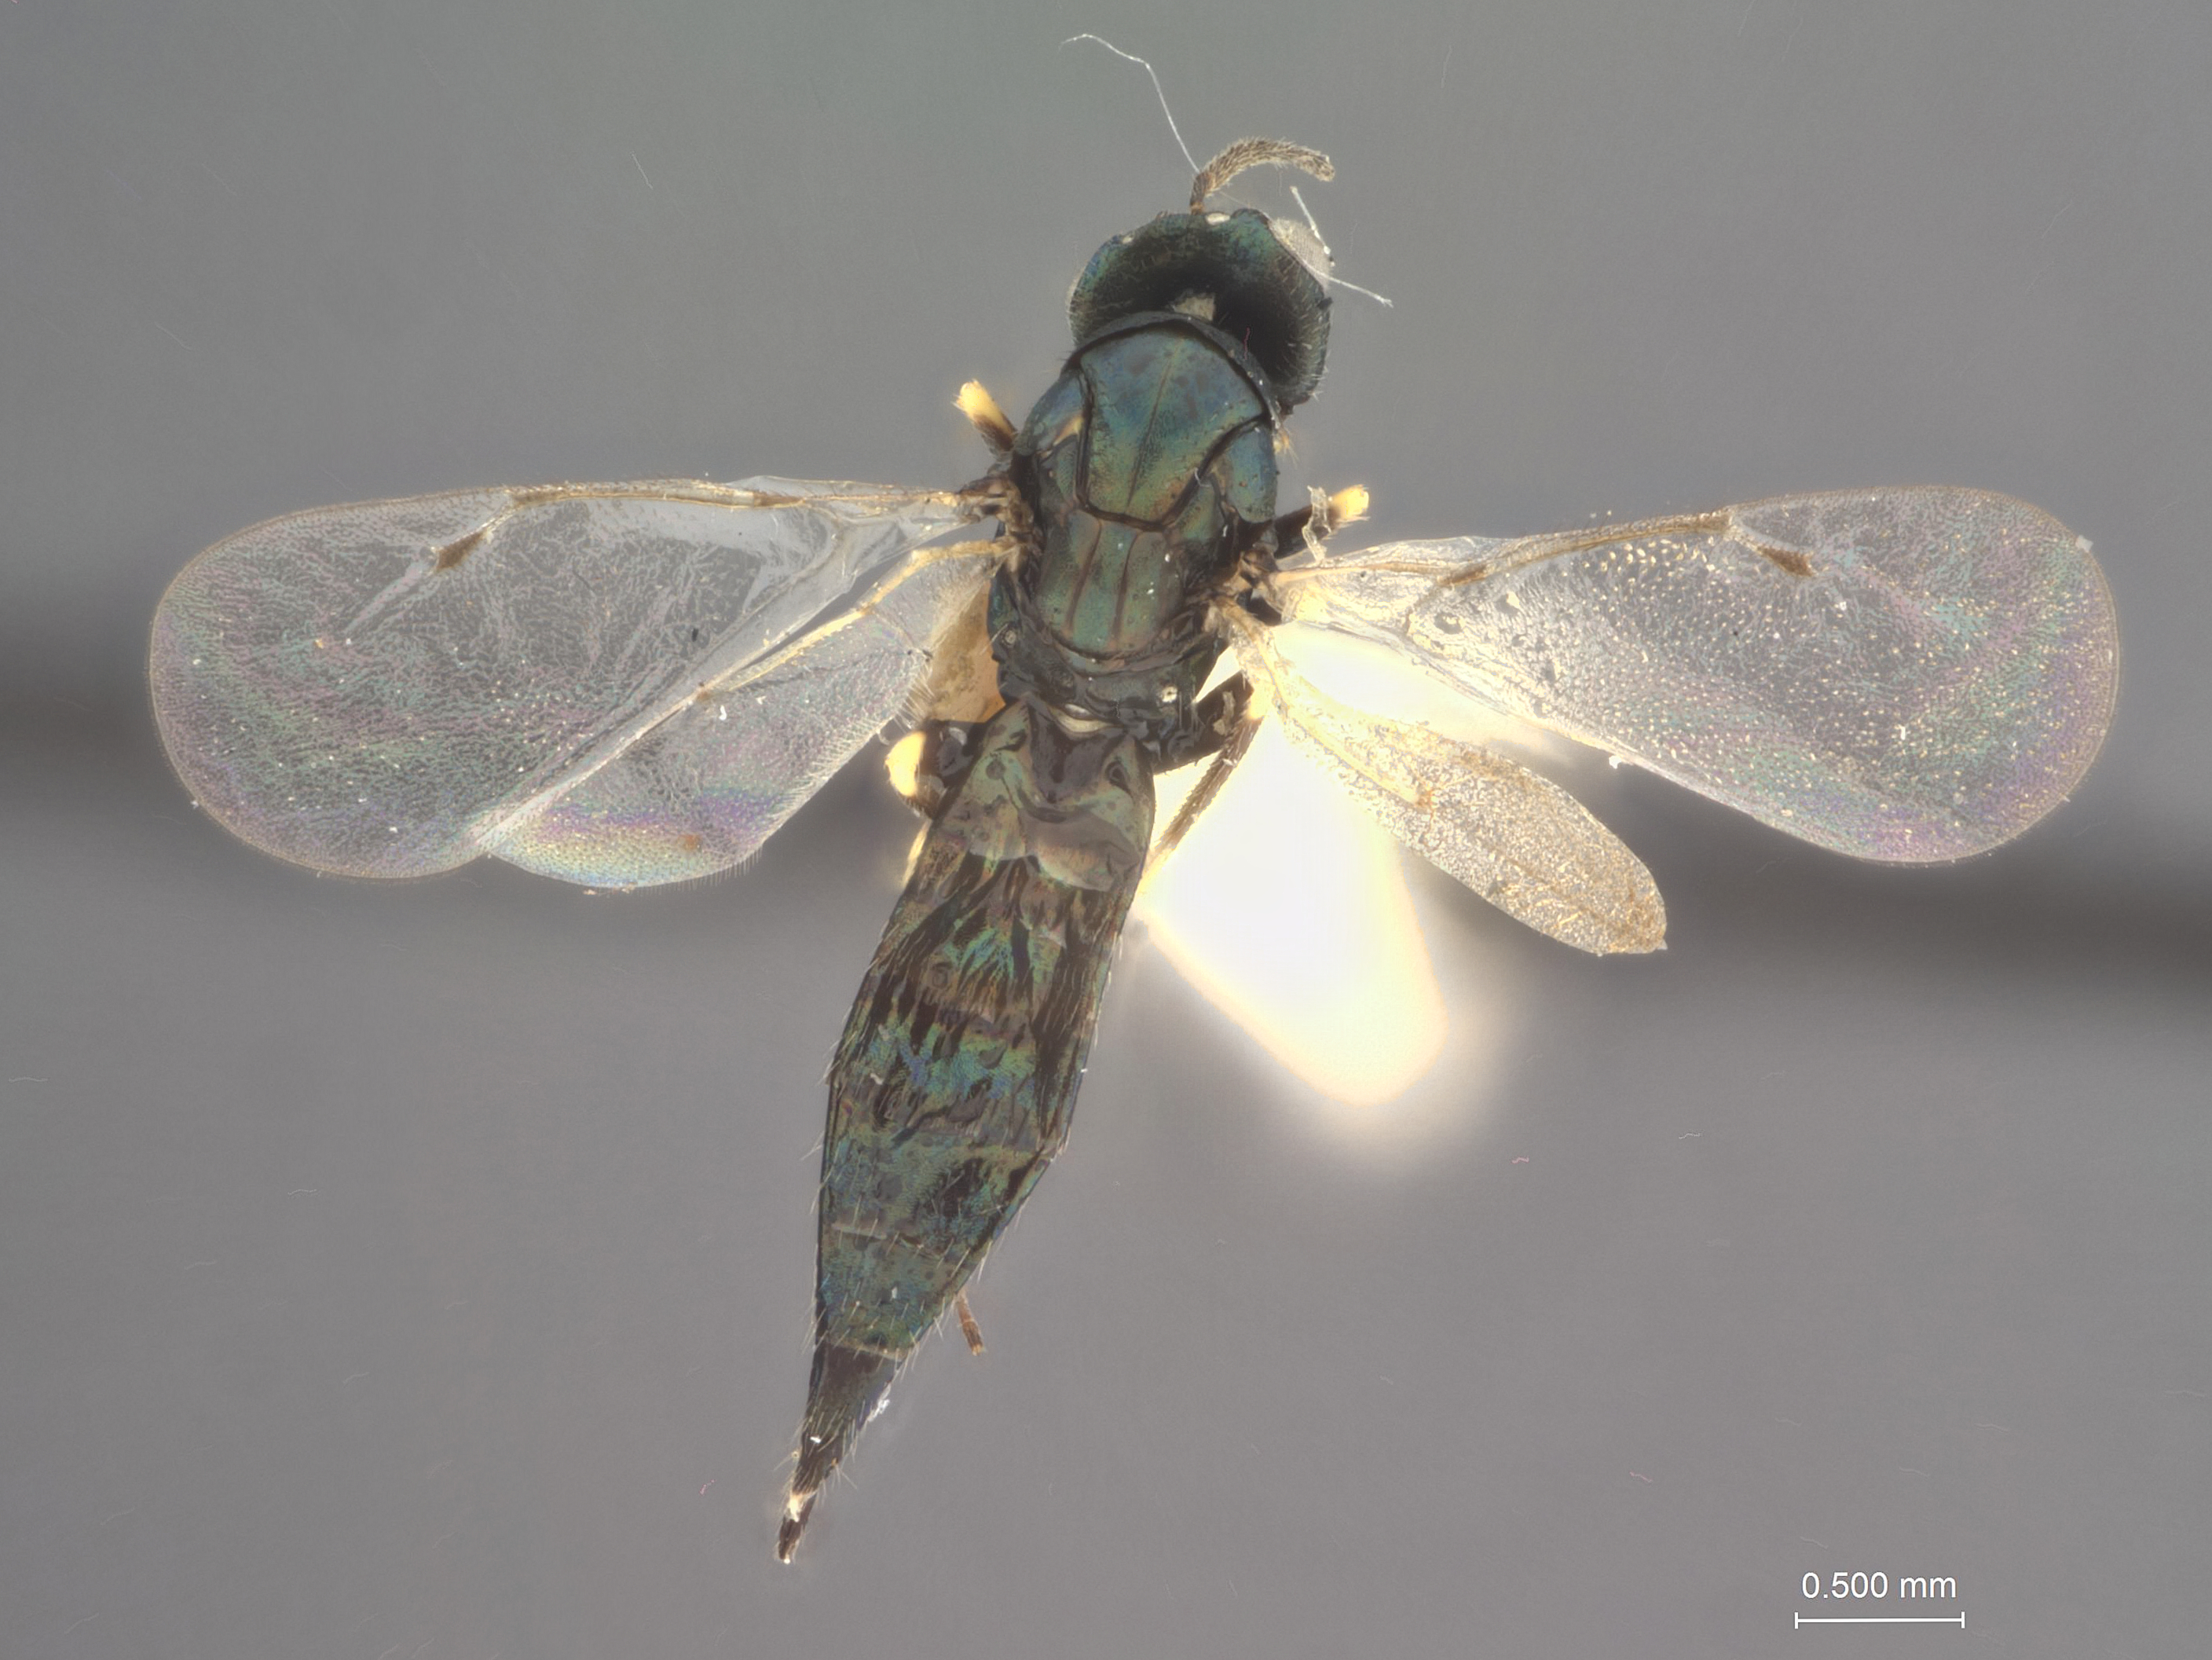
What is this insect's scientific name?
Tetrastichus gigas
